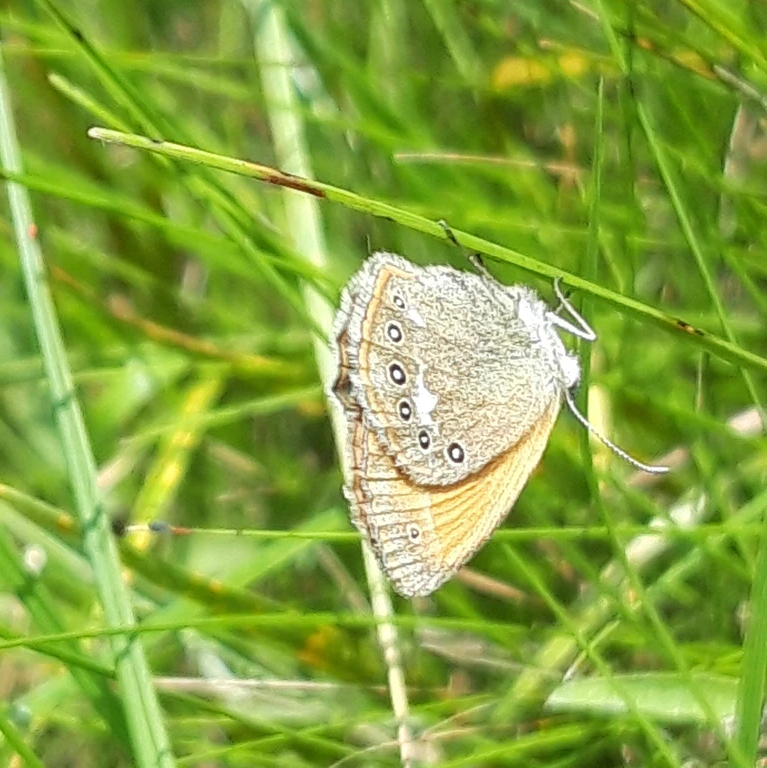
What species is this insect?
Coenonympha glycerion (also Coenonympha iphis)
